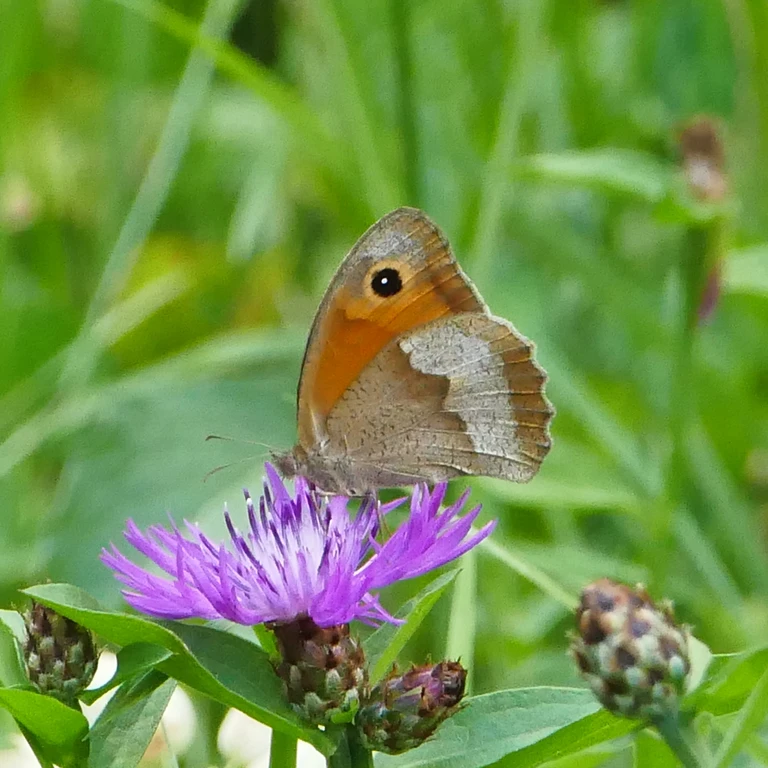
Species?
Maniola jurtina
